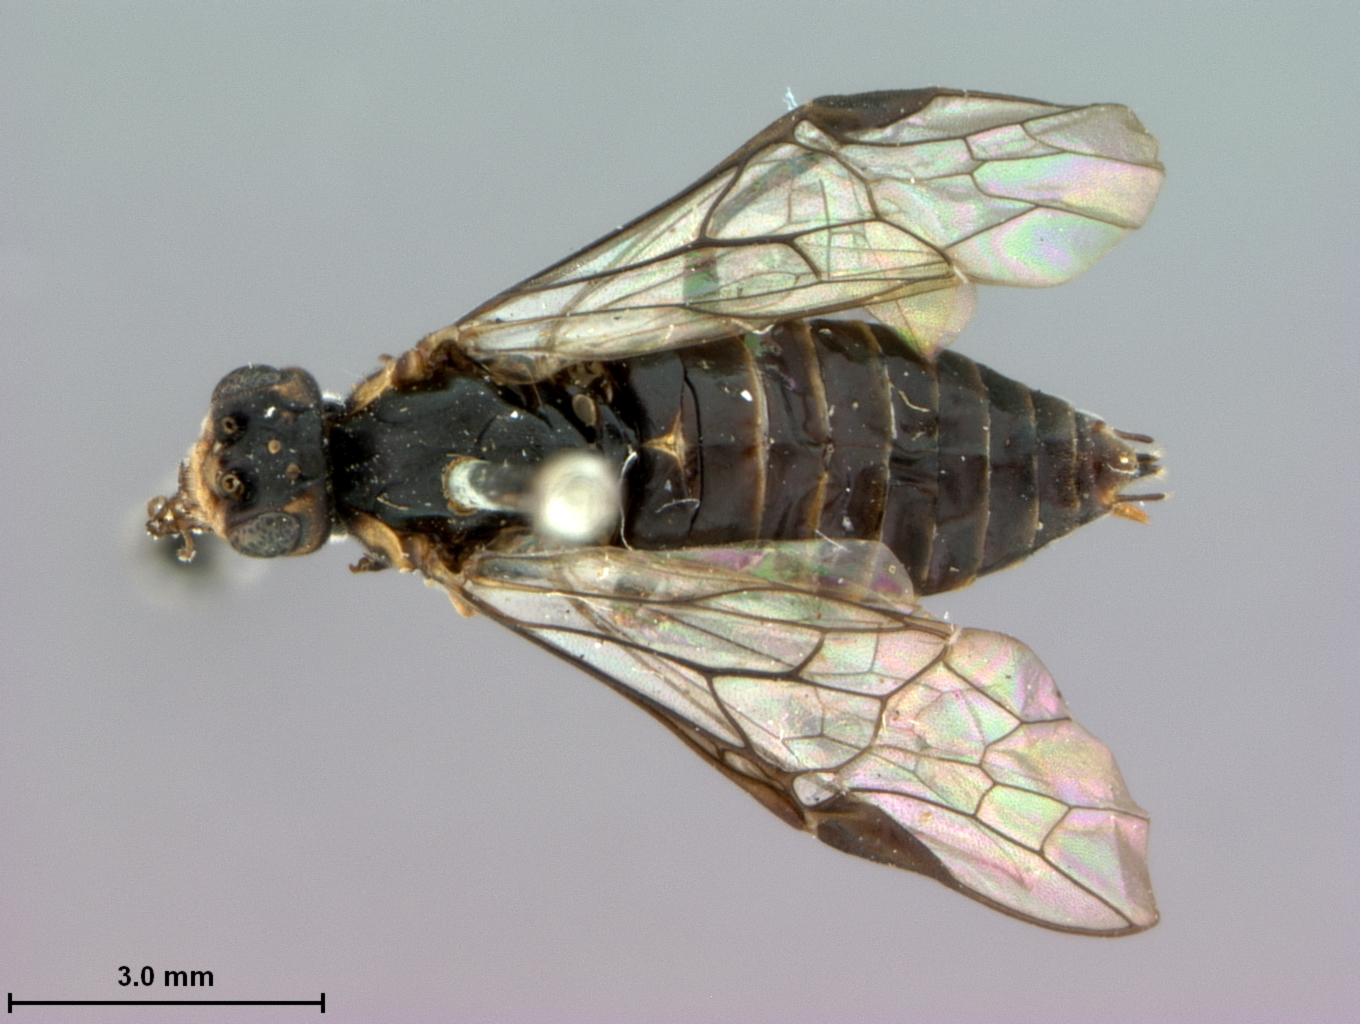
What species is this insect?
Amauronematus similis
